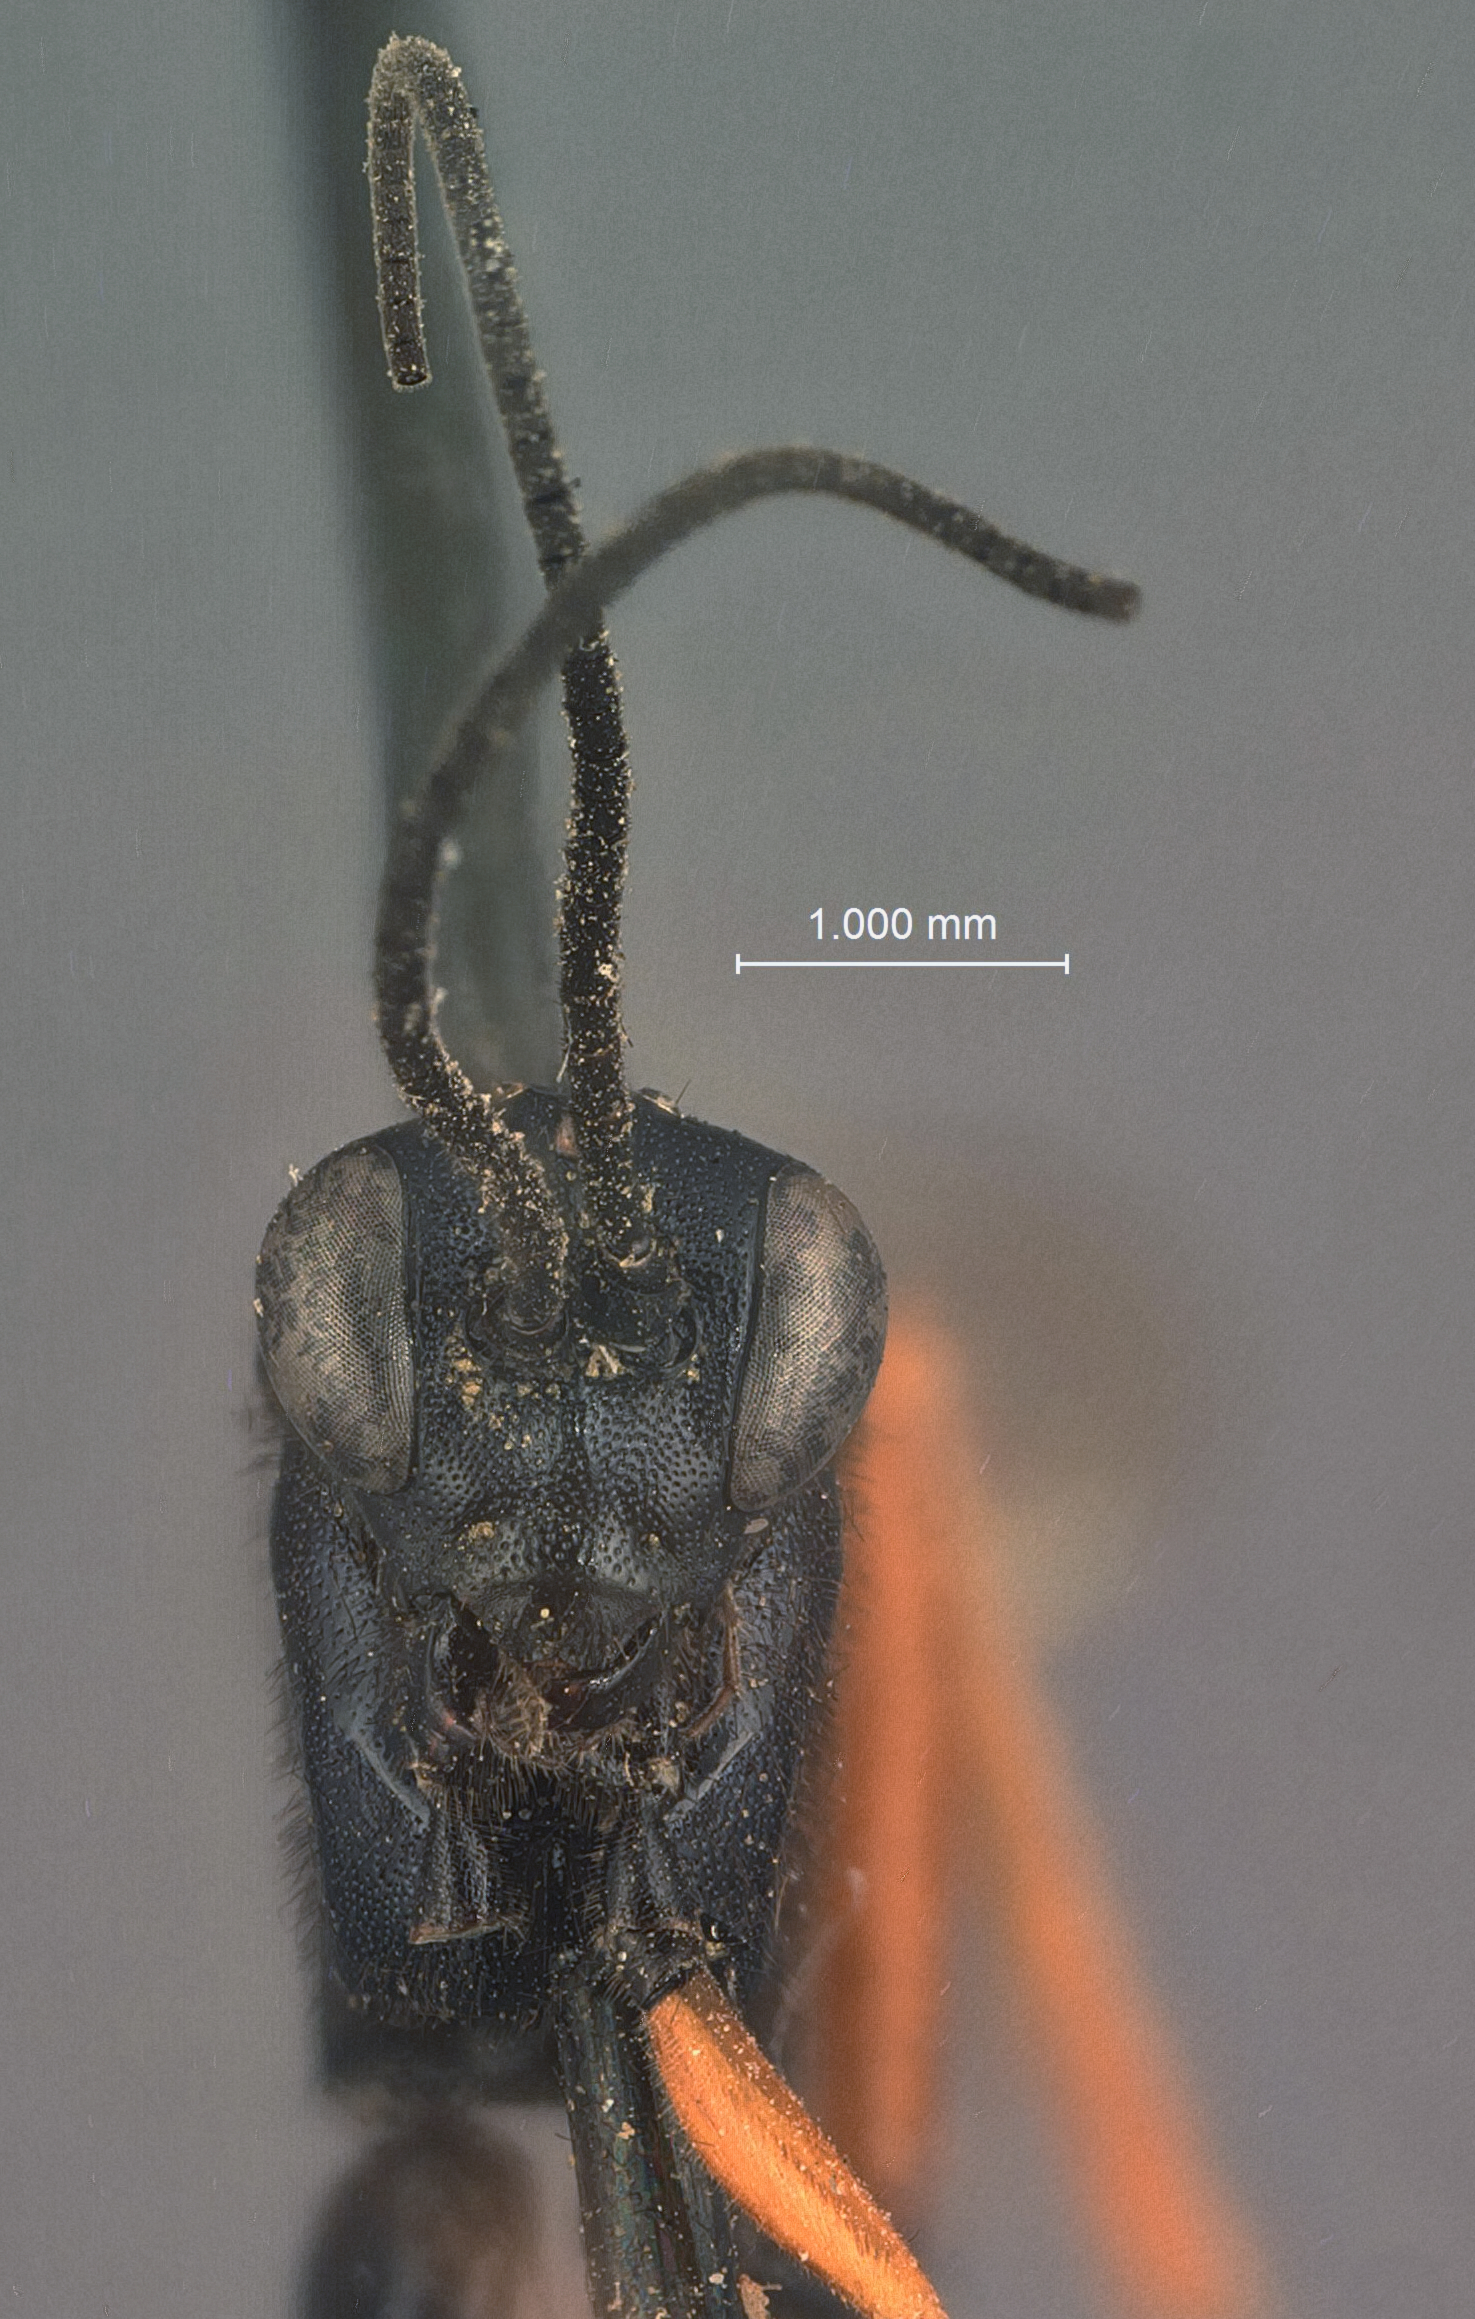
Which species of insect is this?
Exetastes alticola
